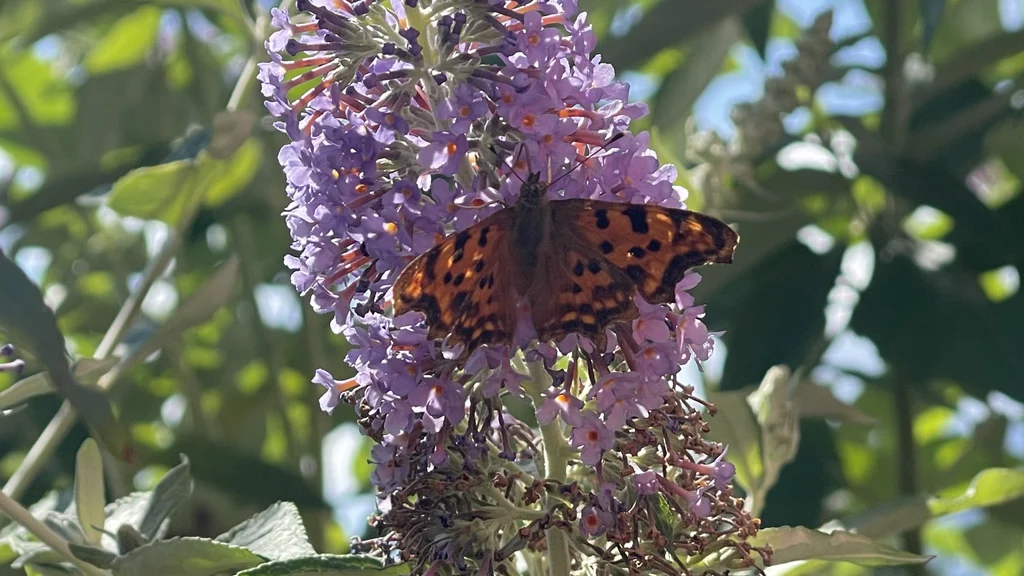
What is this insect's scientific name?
Polygonia c-album
